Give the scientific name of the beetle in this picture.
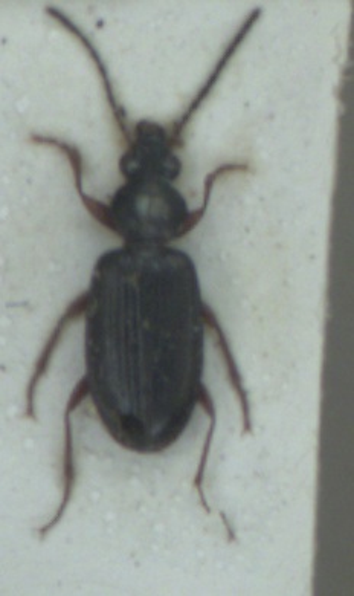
Bembidion decorum
